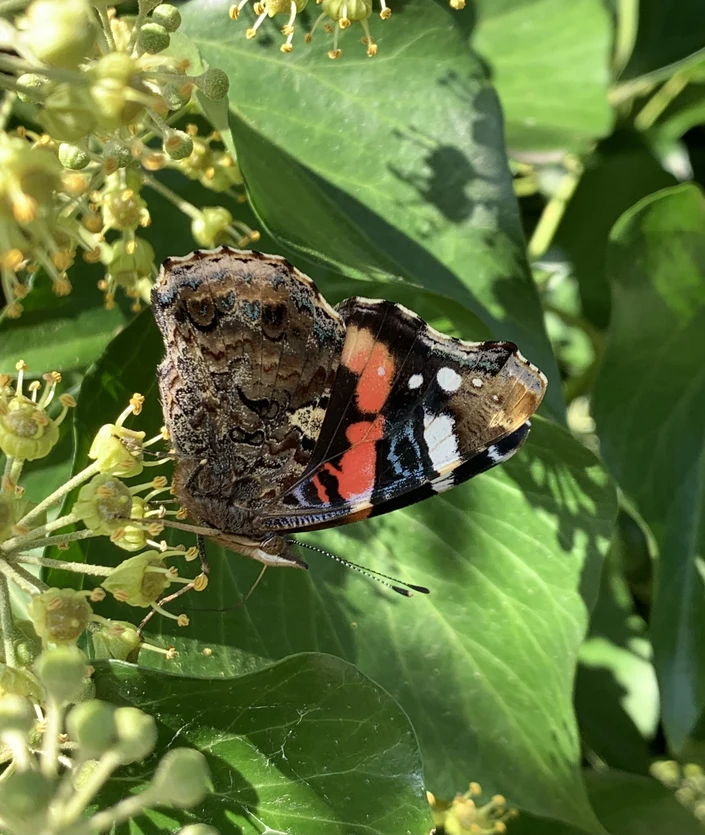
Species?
Vanessa atalanta
